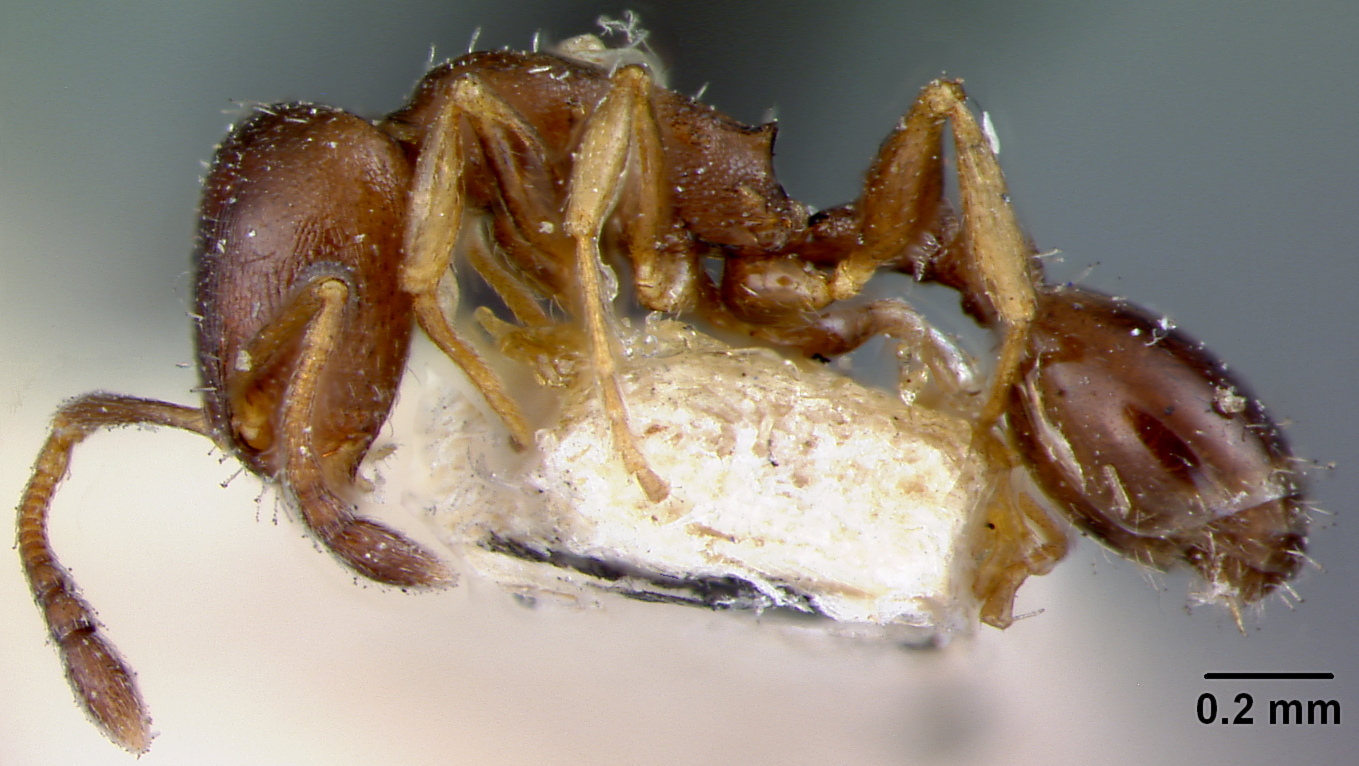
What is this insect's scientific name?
Leptothorax tuberum
